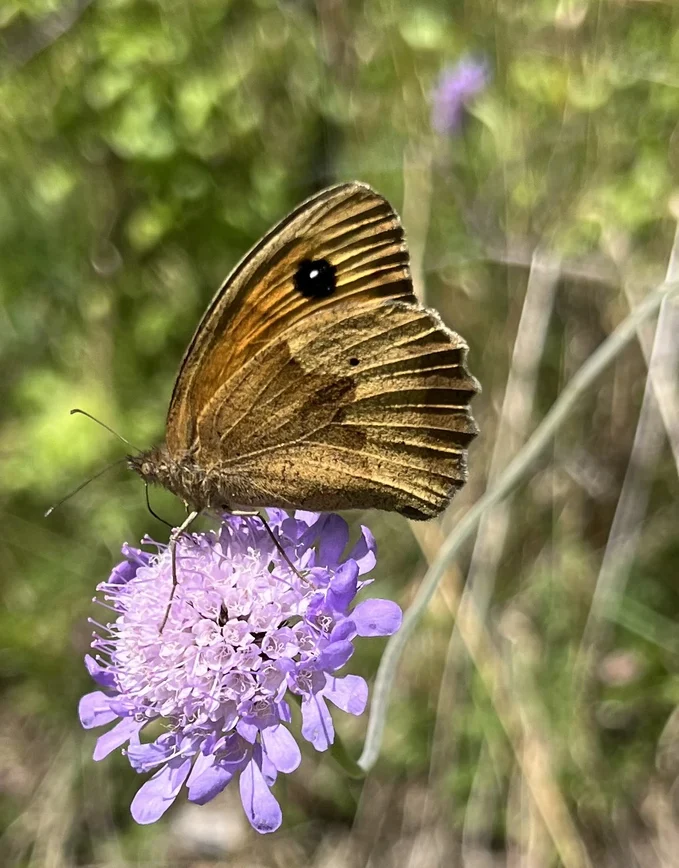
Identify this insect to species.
Maniola jurtina
